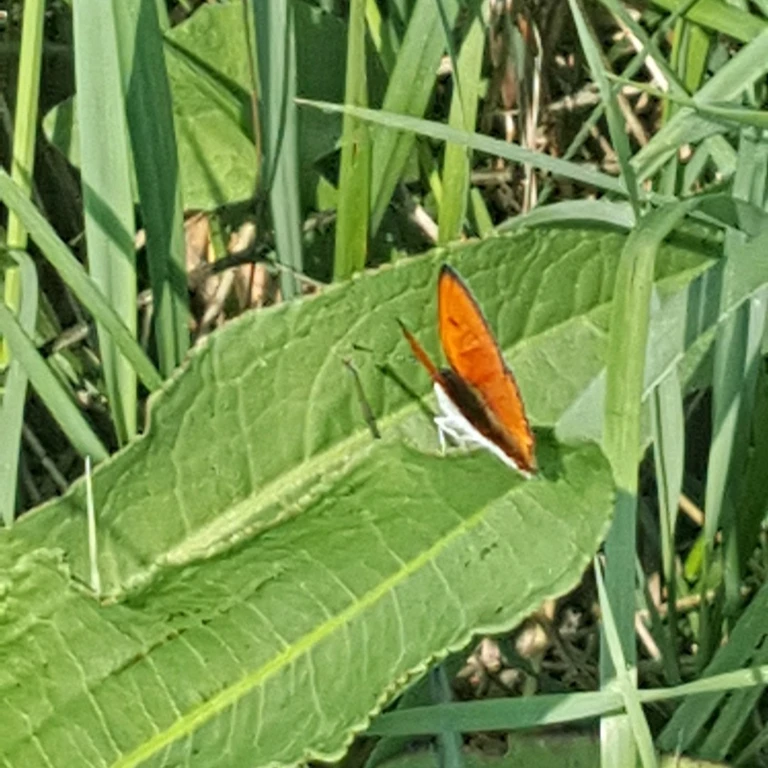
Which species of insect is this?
Lycaena dispar
